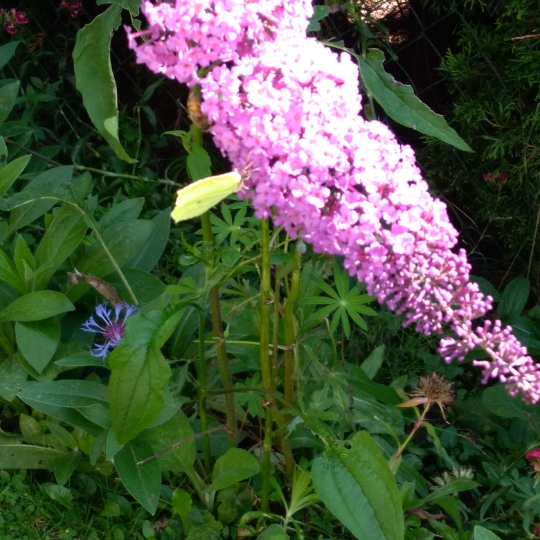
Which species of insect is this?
Gonepteryx rhamni
